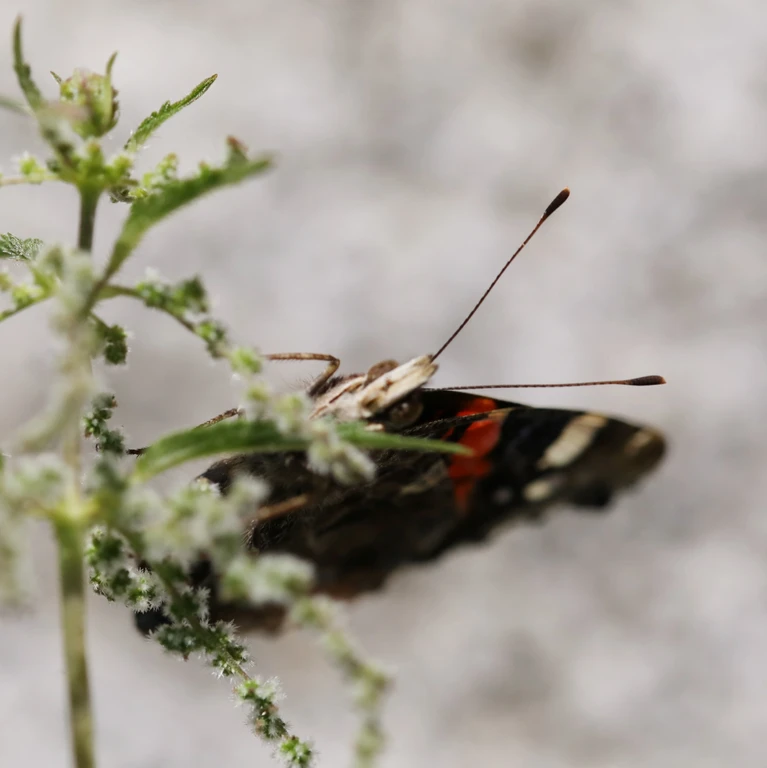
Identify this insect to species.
Vanessa atalanta
